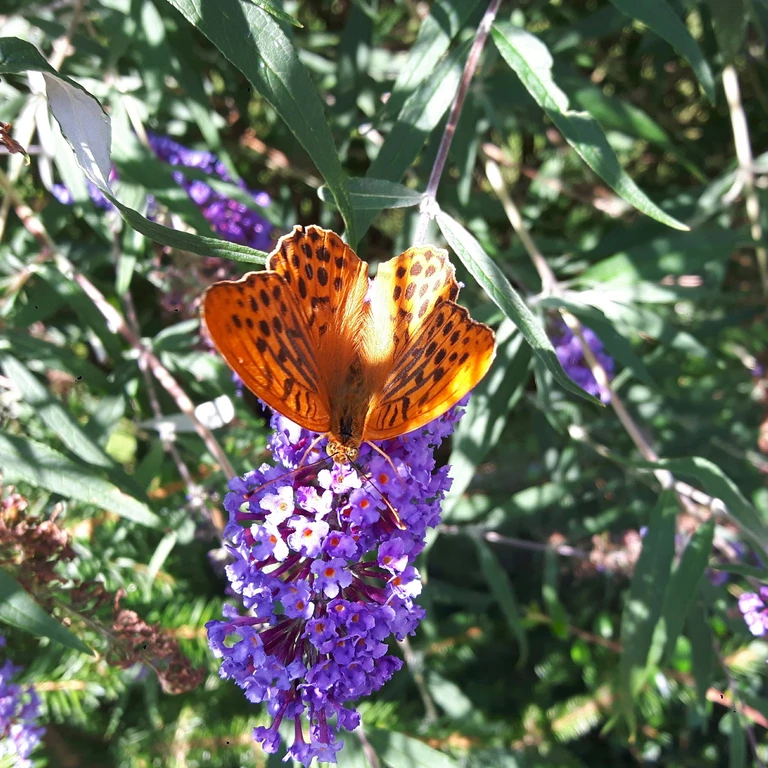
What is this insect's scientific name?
Argynnis paphia
